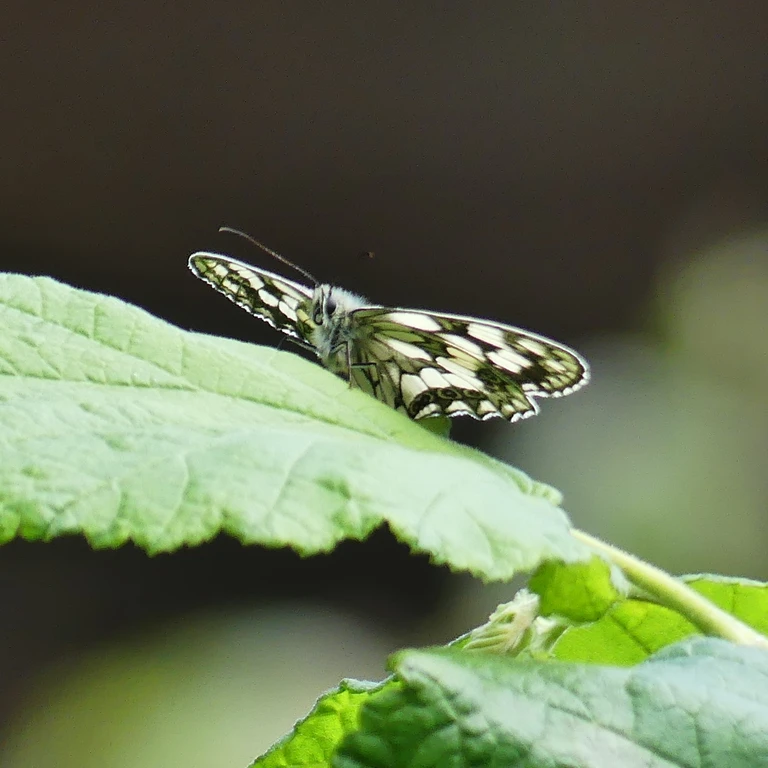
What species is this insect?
Melanargia galathea
